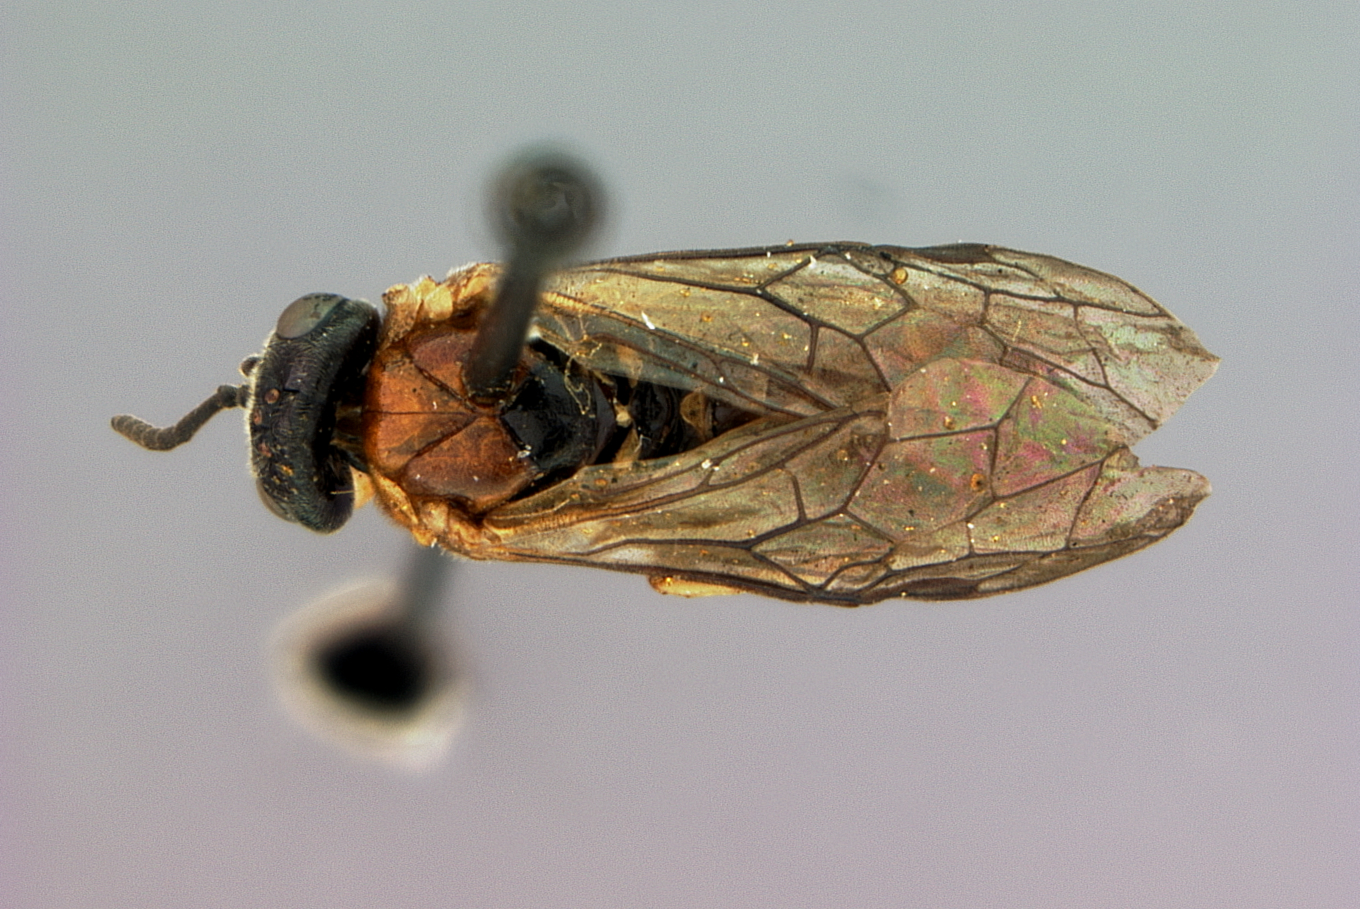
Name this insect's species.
Phrontosoma usta
